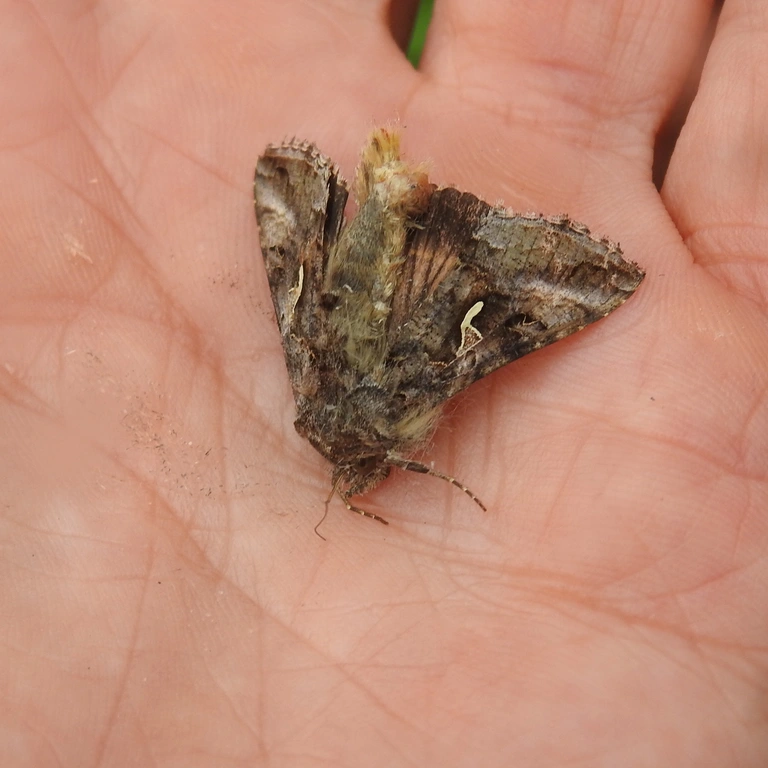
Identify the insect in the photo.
Autographa gamma
